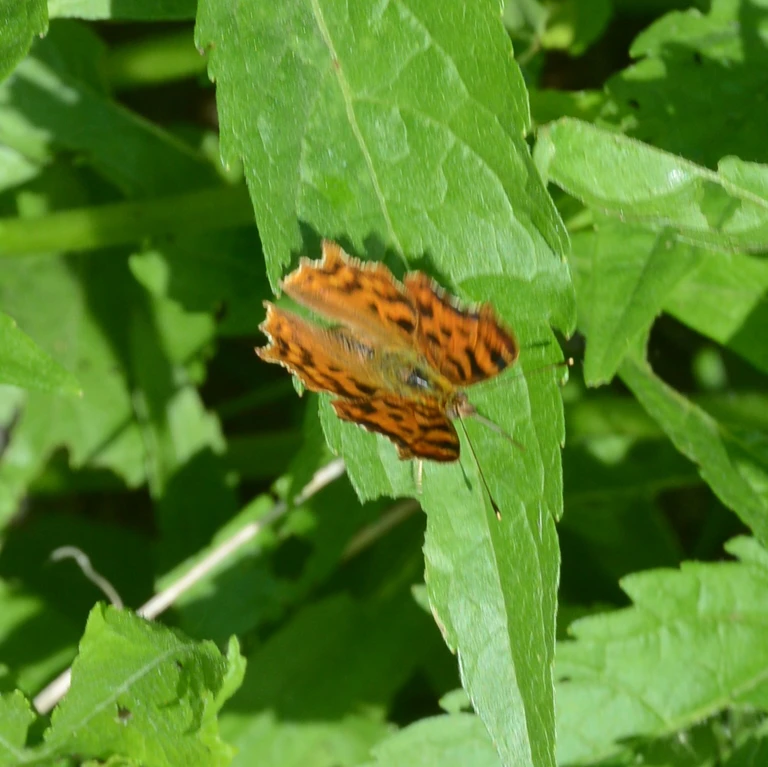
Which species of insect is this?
Polygonia c-album
